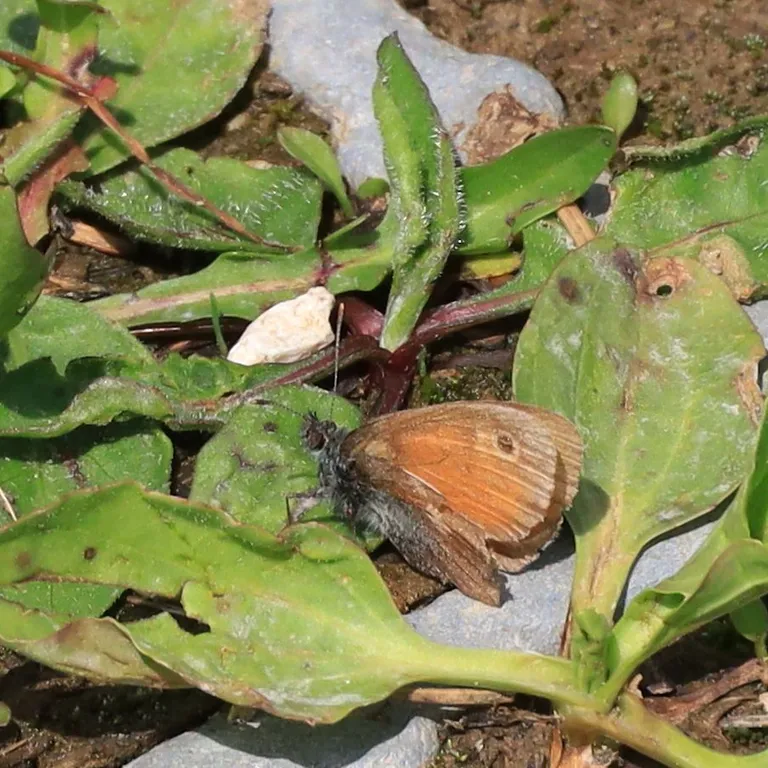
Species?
Coenonympha pamphilus
